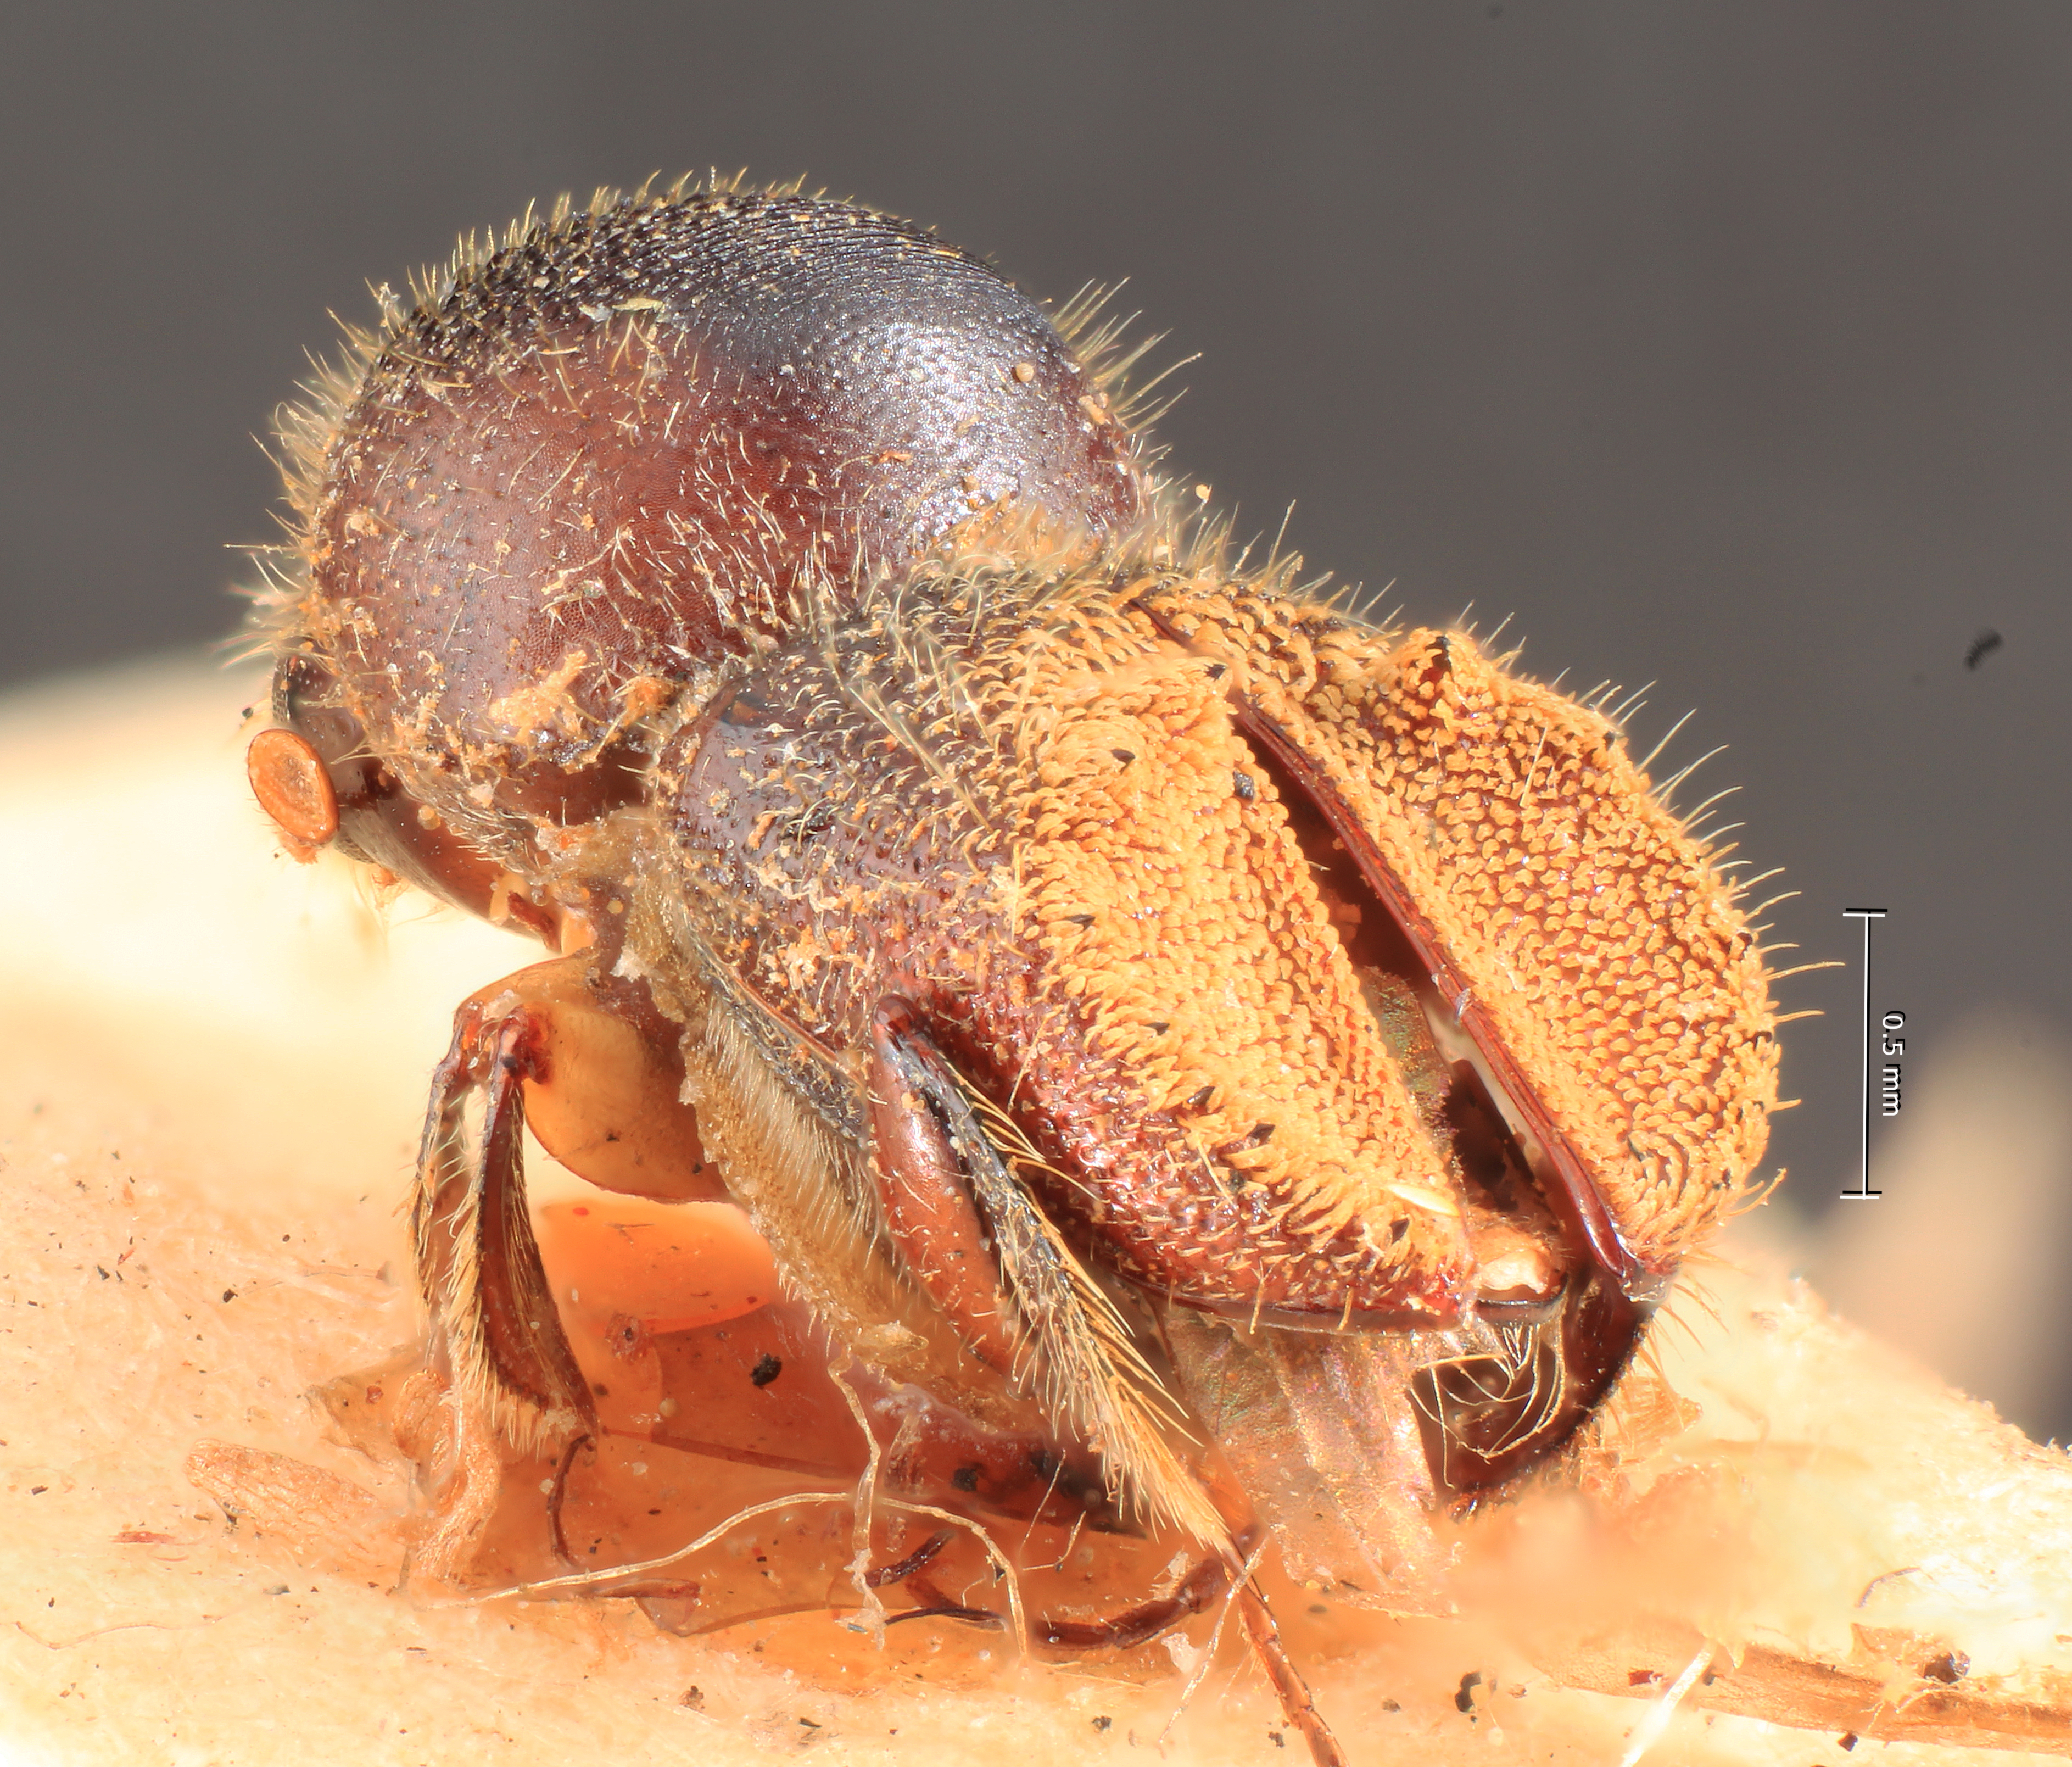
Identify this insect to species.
Xyleborus squamulosus
